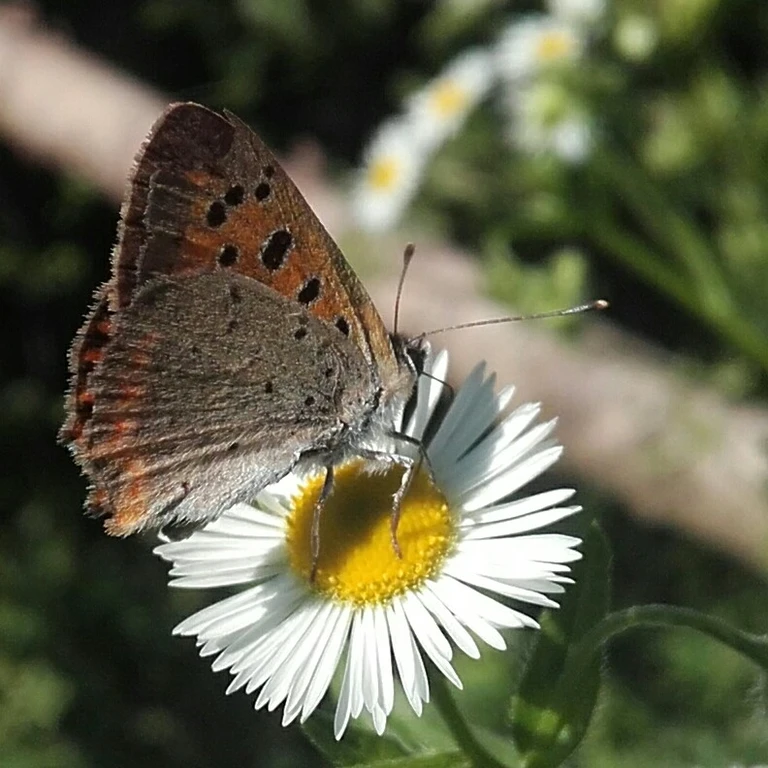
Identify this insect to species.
Lycaena phlaeas
